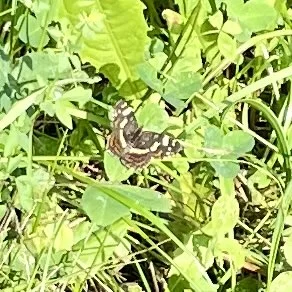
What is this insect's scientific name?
Araschnia levana
